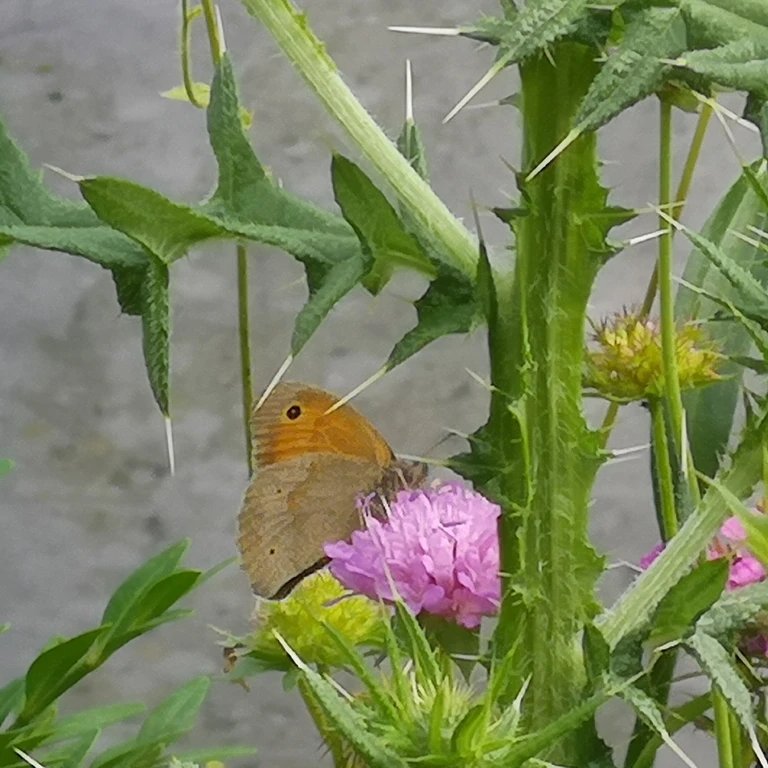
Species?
Maniola jurtina
